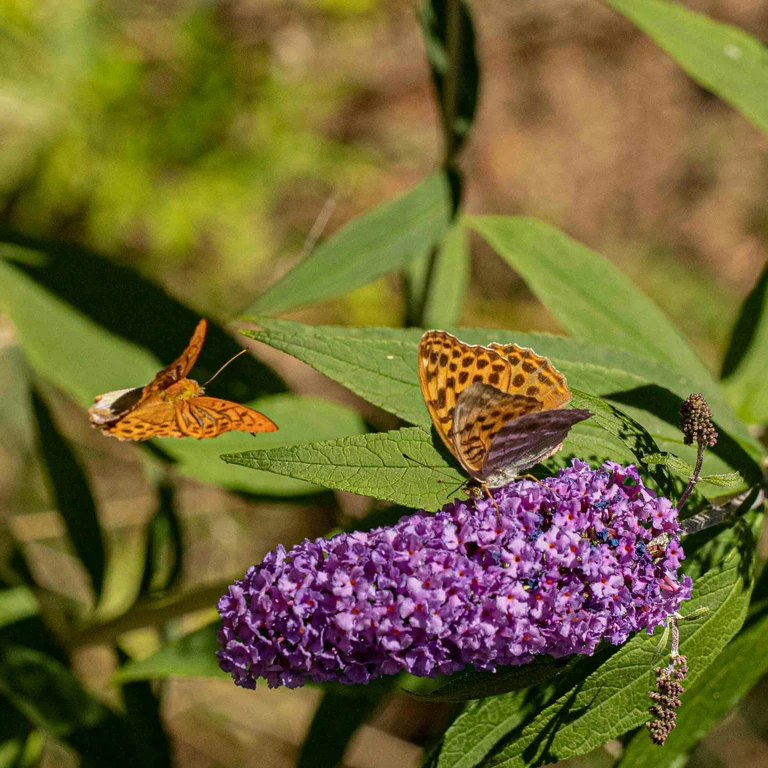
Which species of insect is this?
Argynnis paphia
